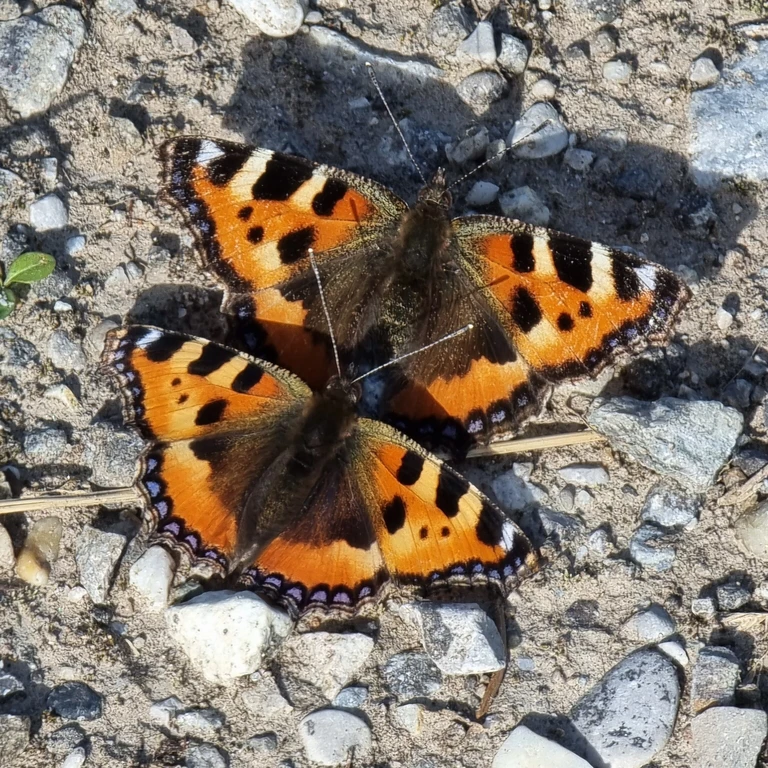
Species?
Aglais urticae
